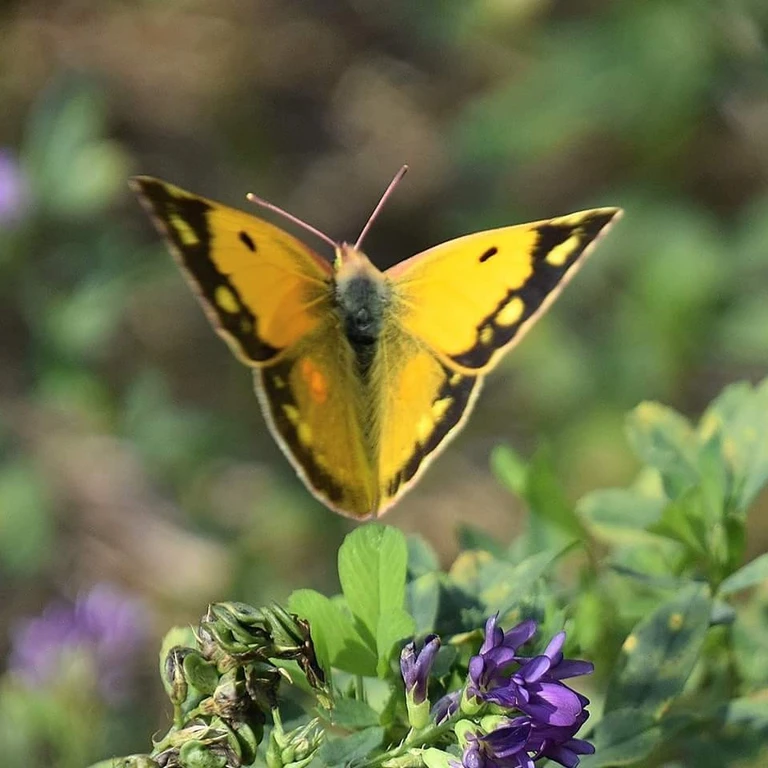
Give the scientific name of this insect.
Colias croceus
